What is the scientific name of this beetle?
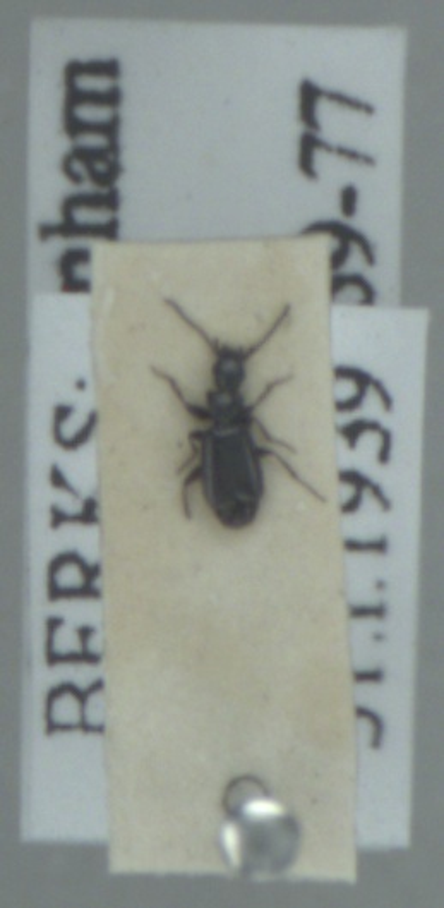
Microlestes maurus
